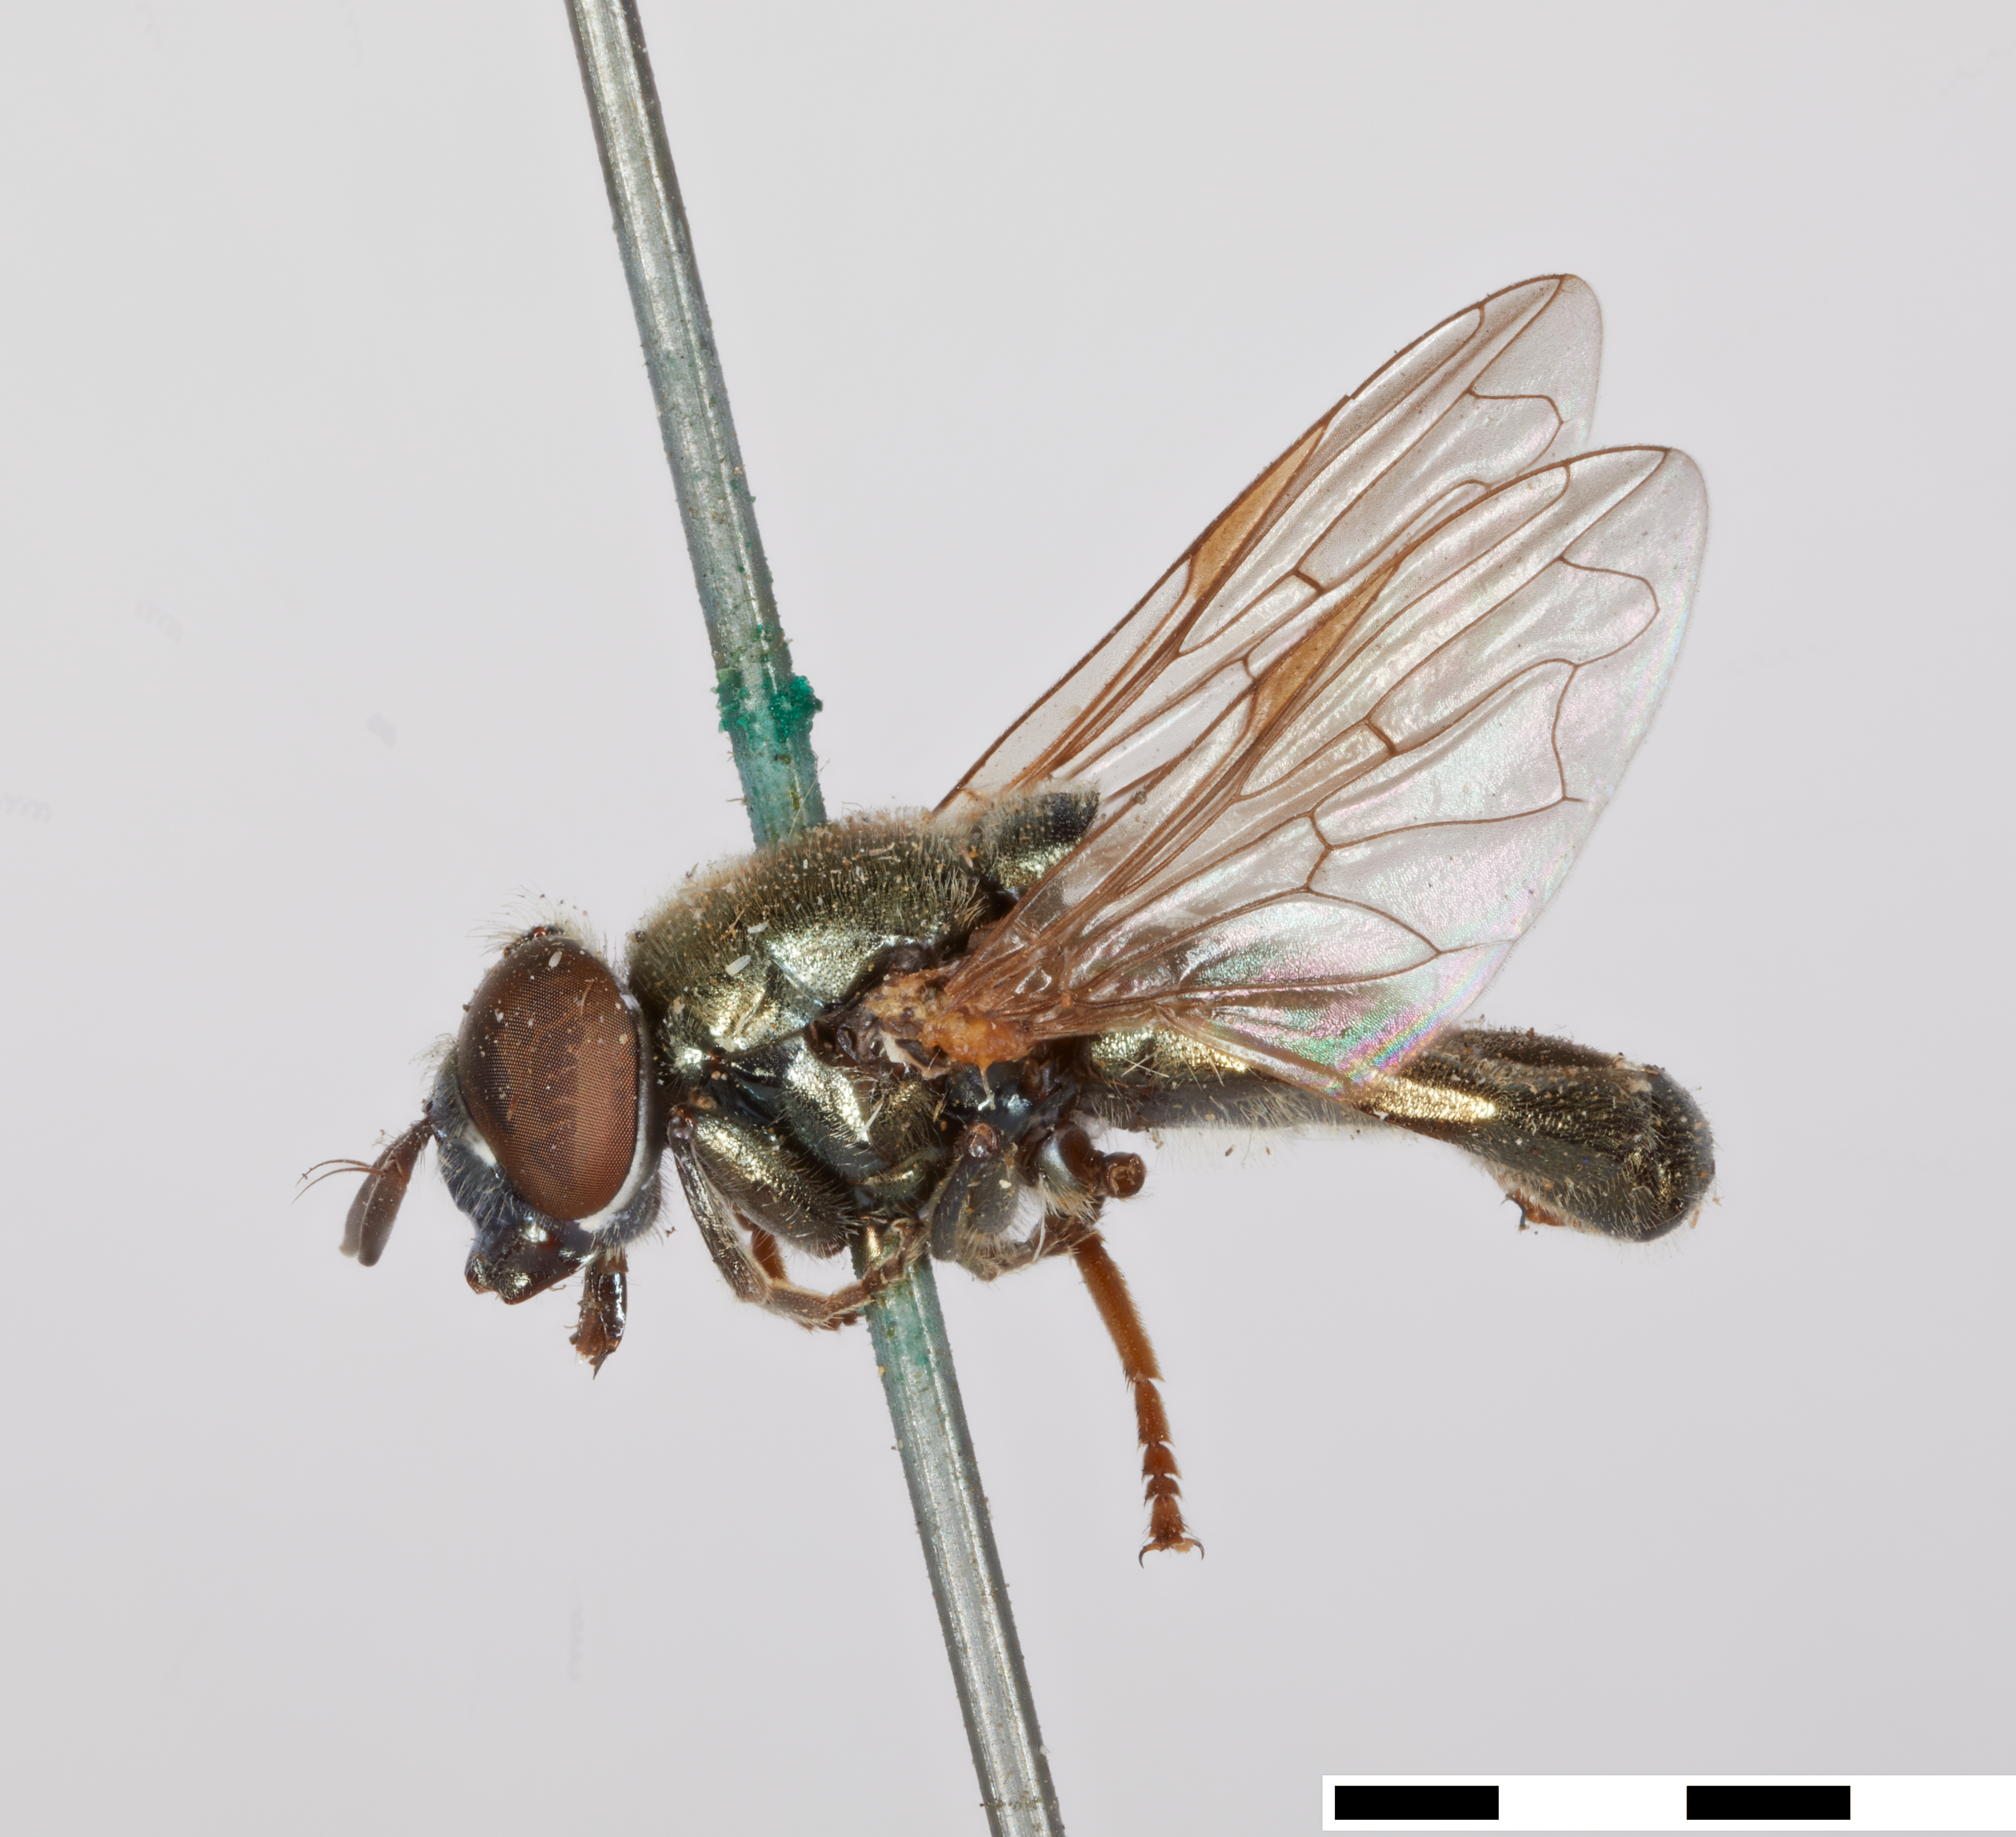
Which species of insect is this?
Chrysogaster stigmatus
